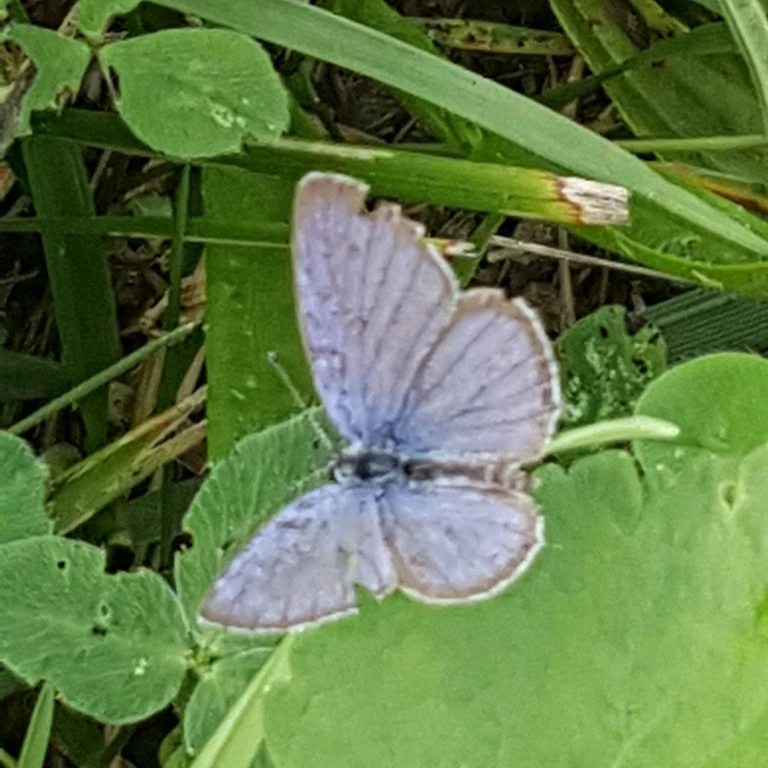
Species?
Cupido argiades (also Elkalyce argiades)
